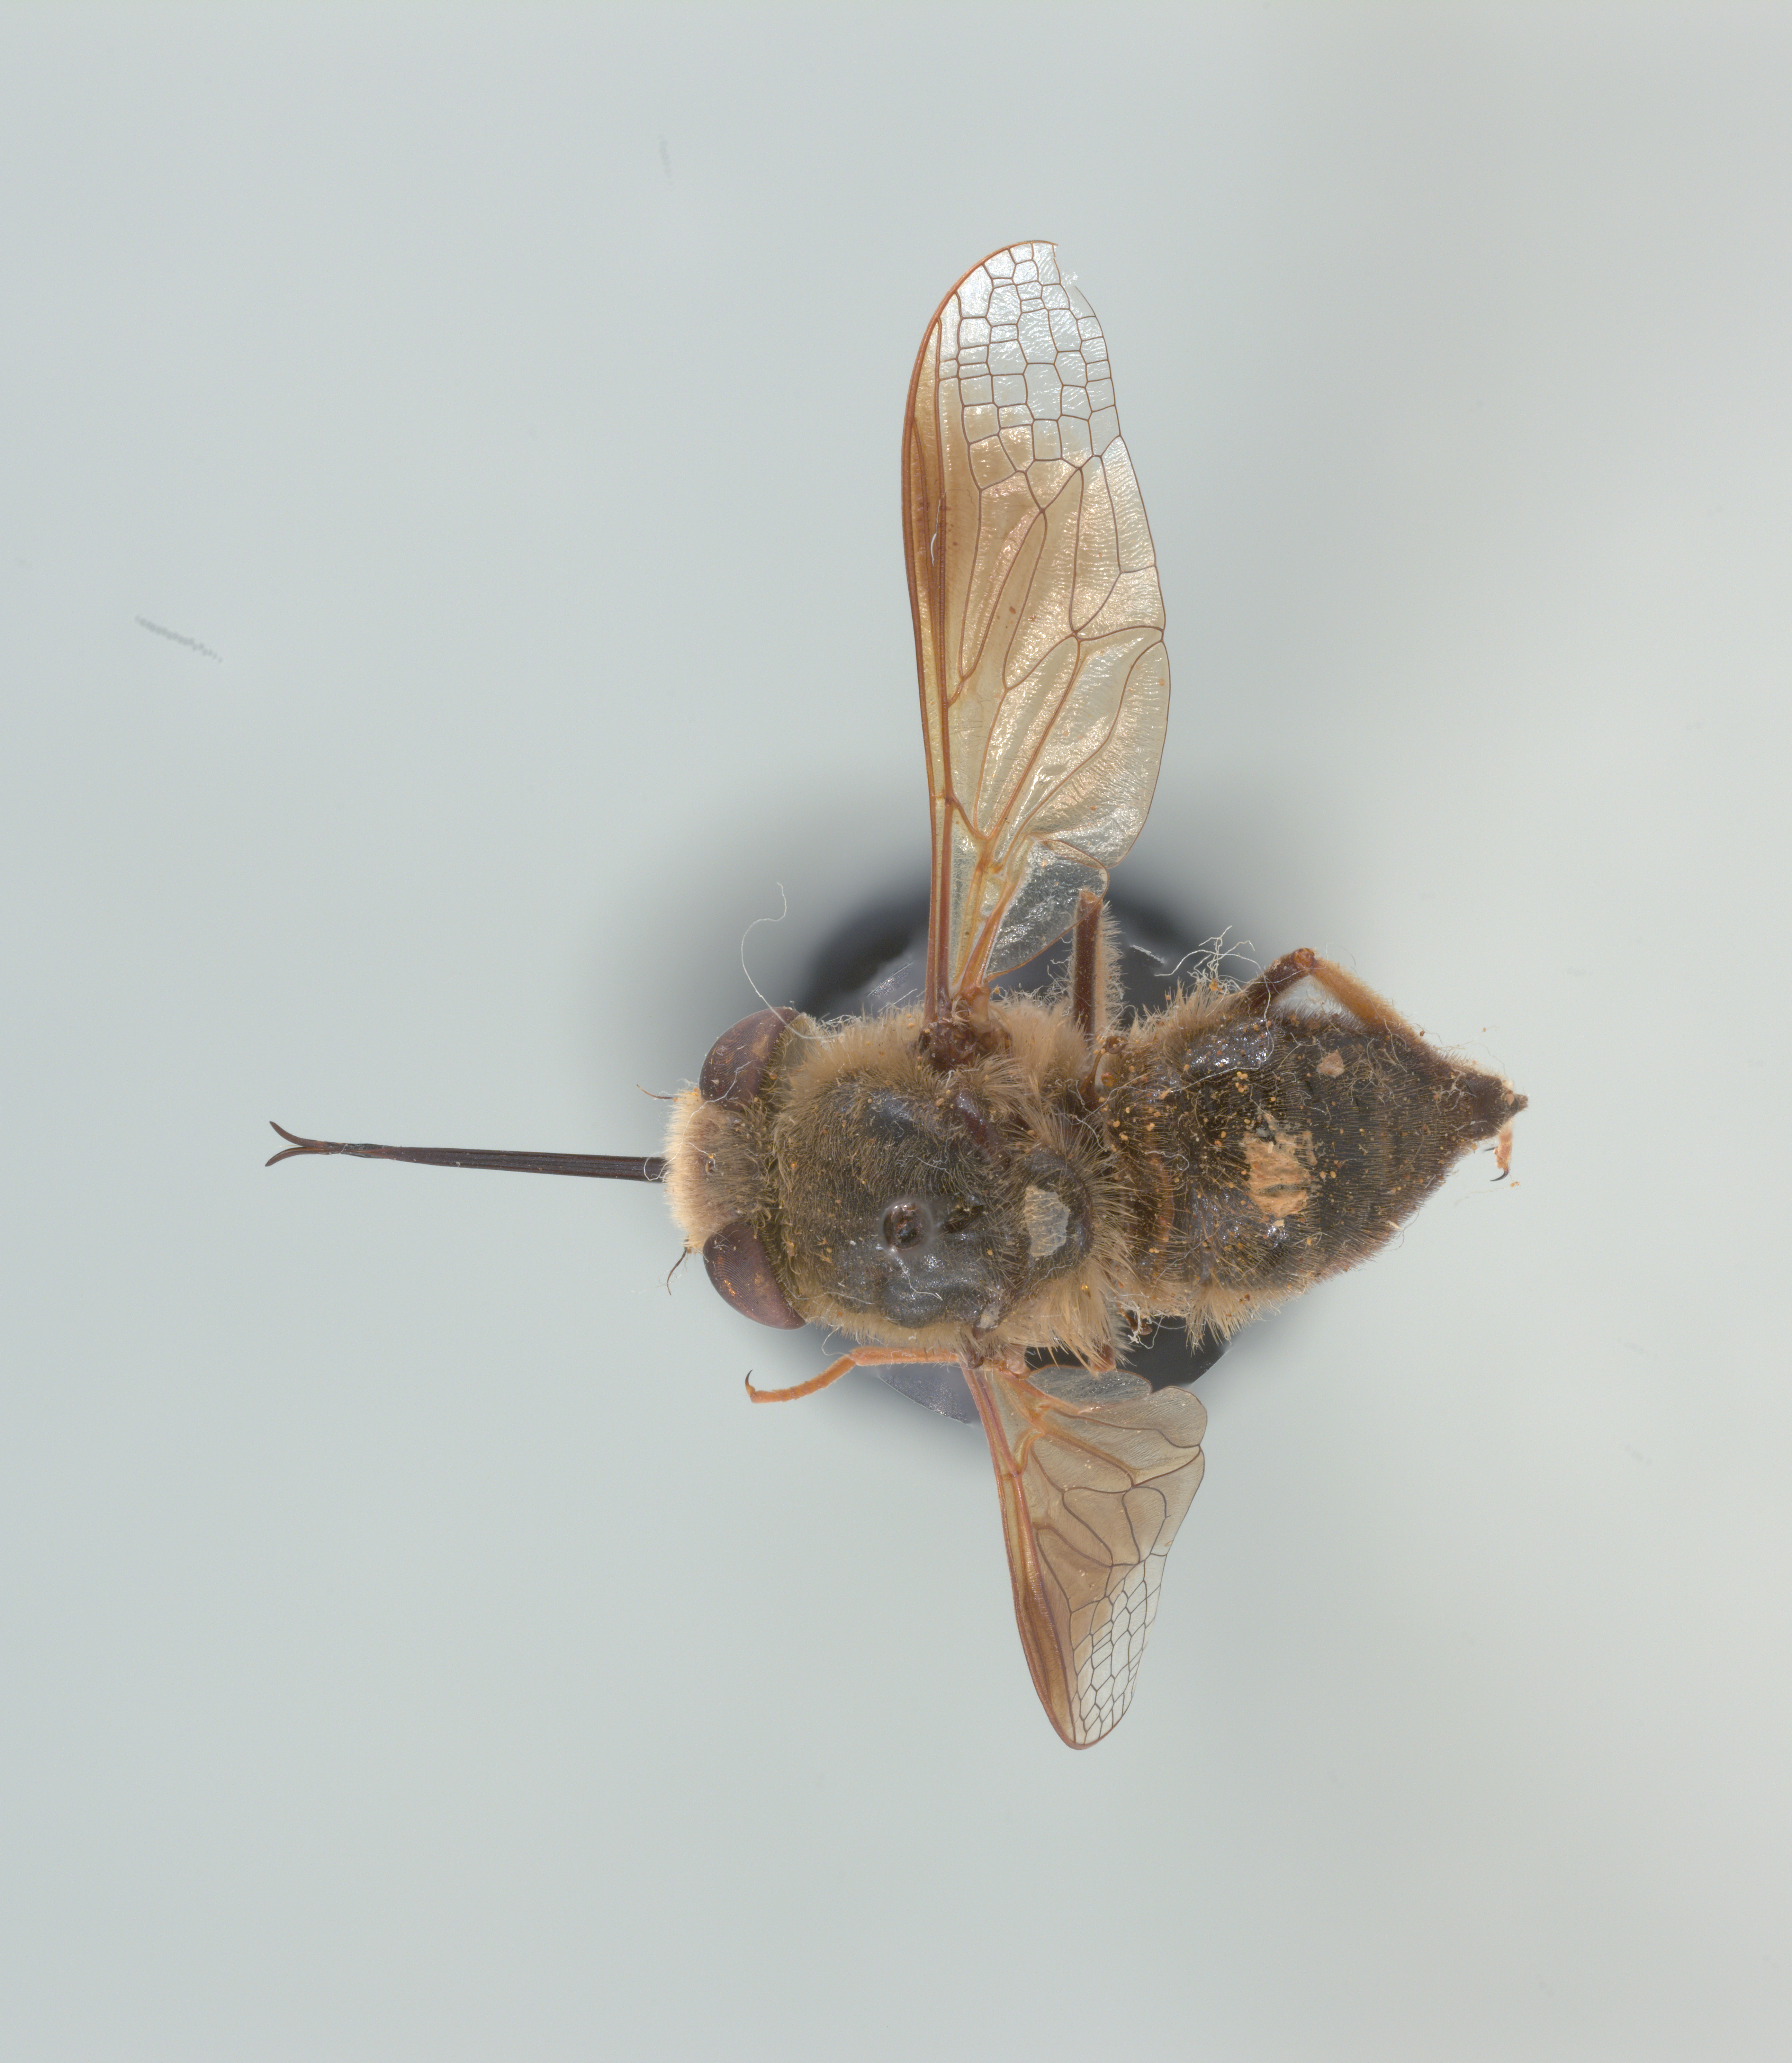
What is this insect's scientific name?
Nemestrinus aegyptiacus
